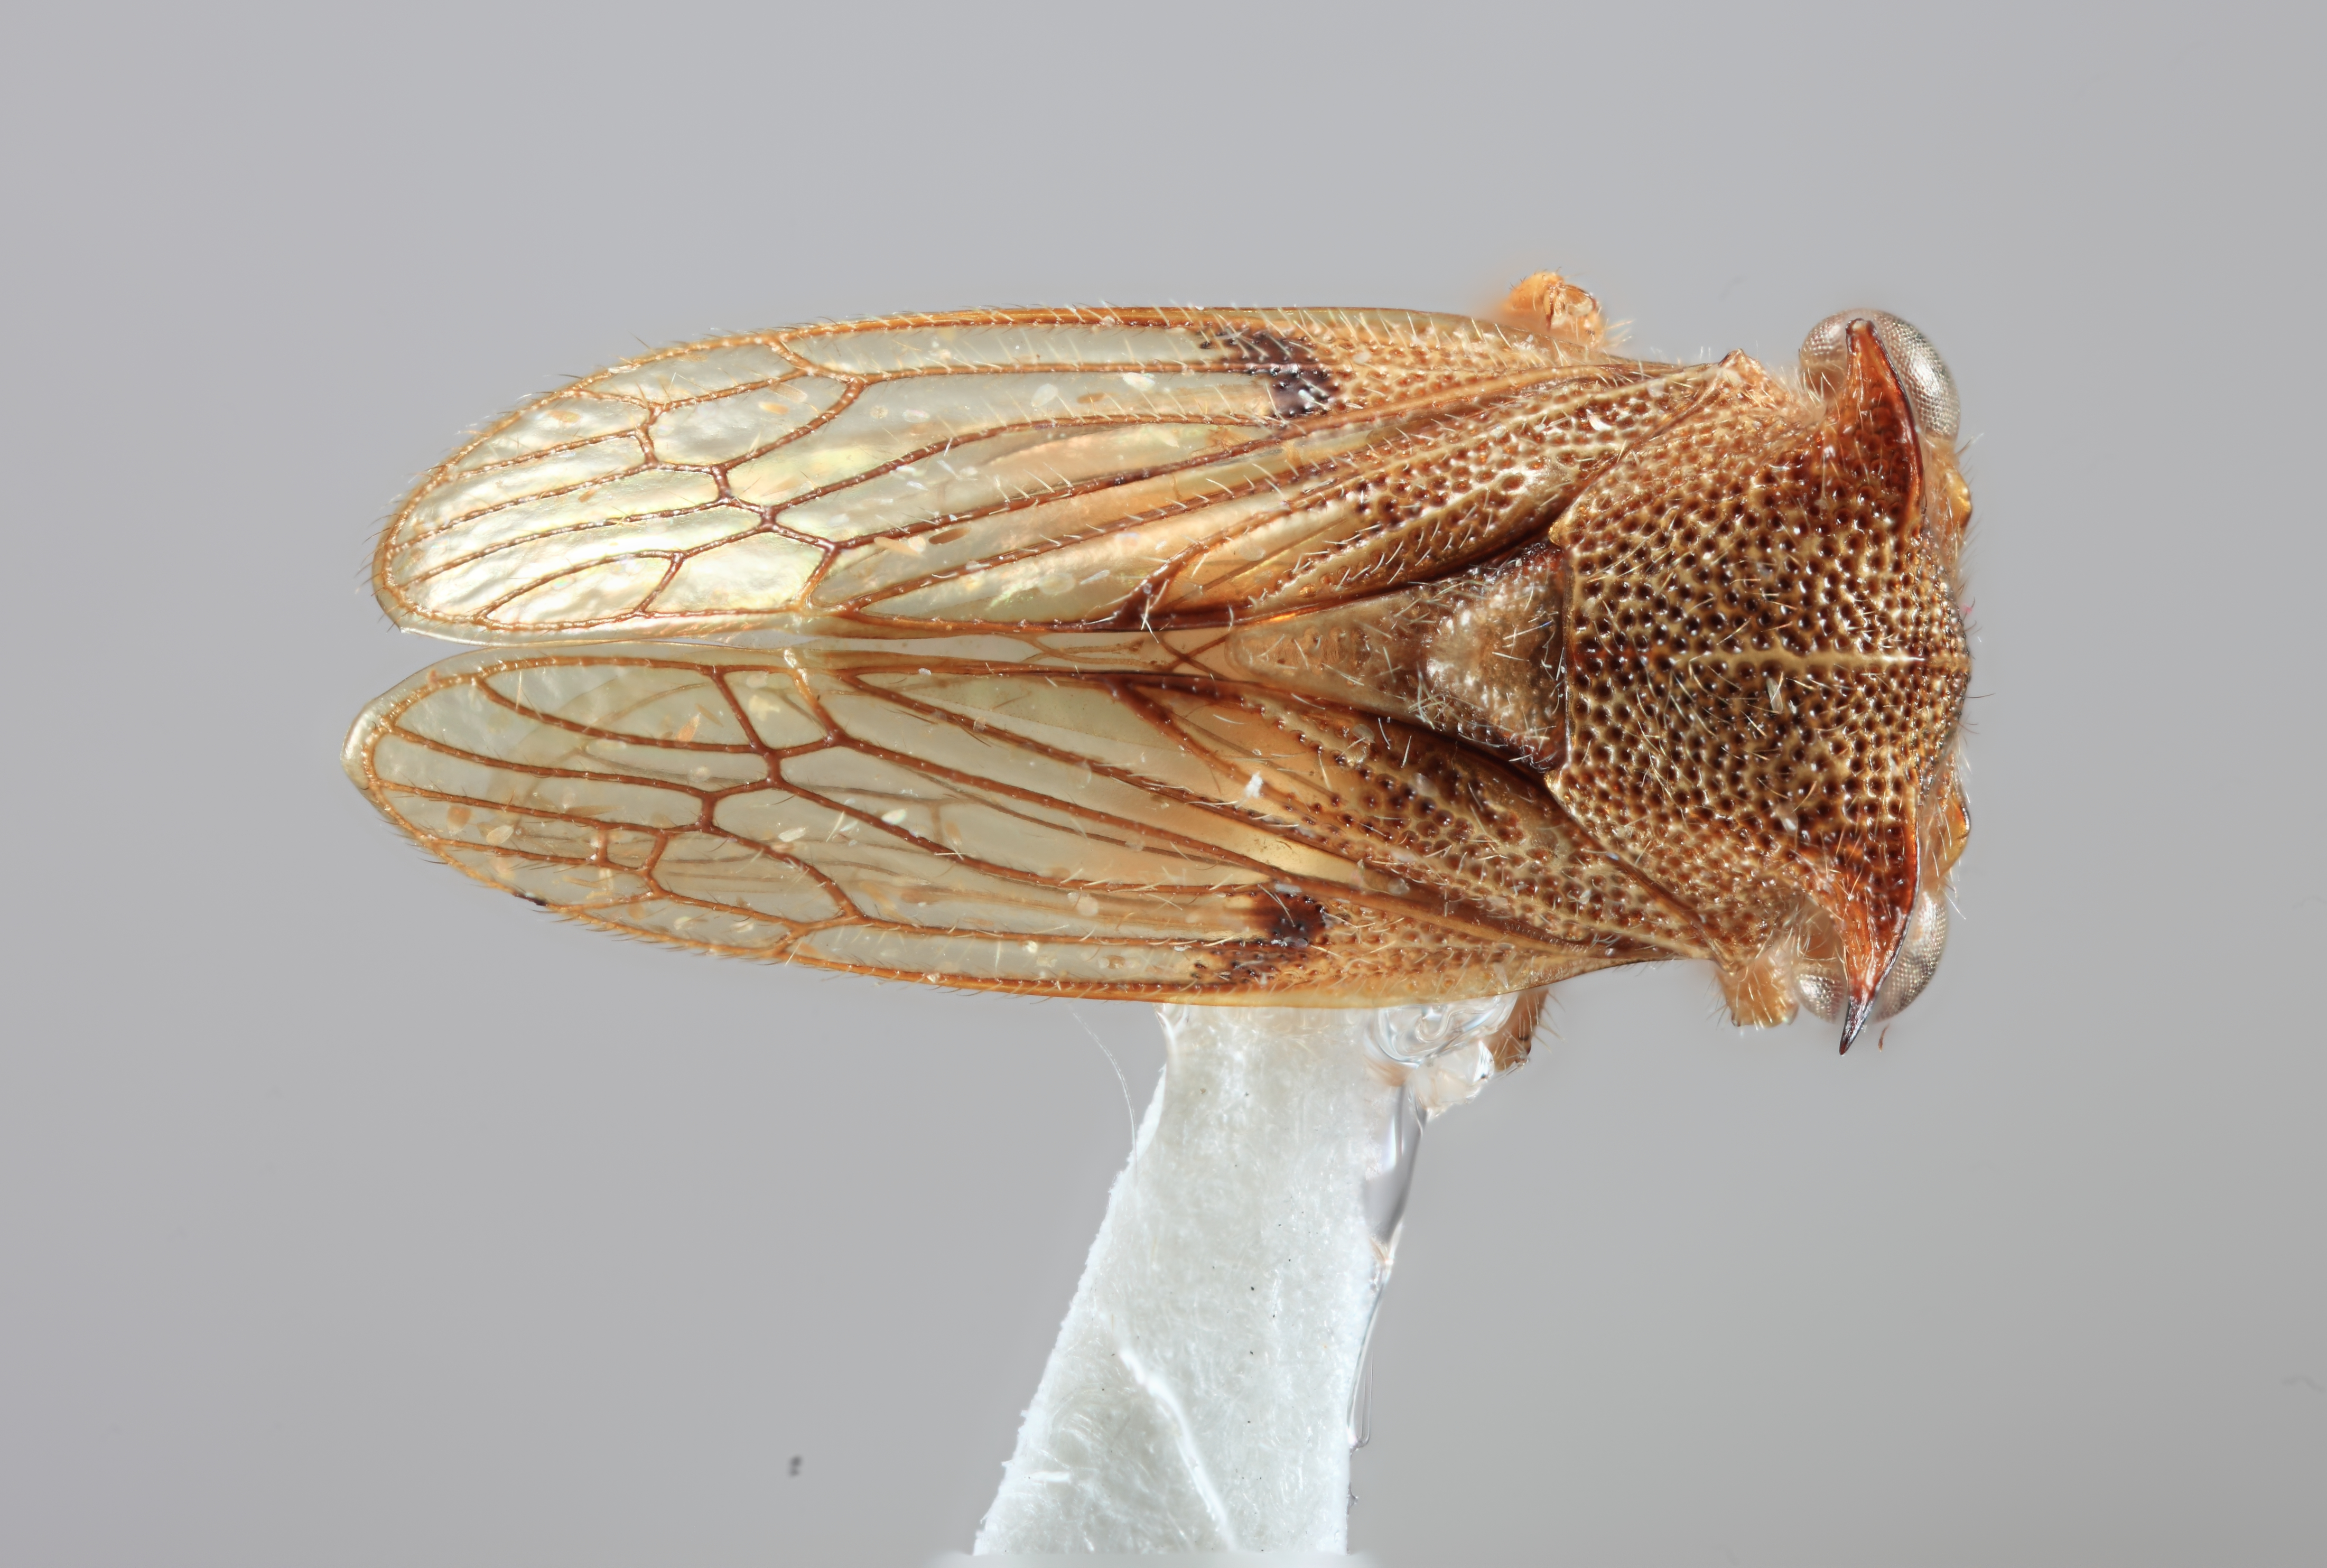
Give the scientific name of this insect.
Tolania risa
